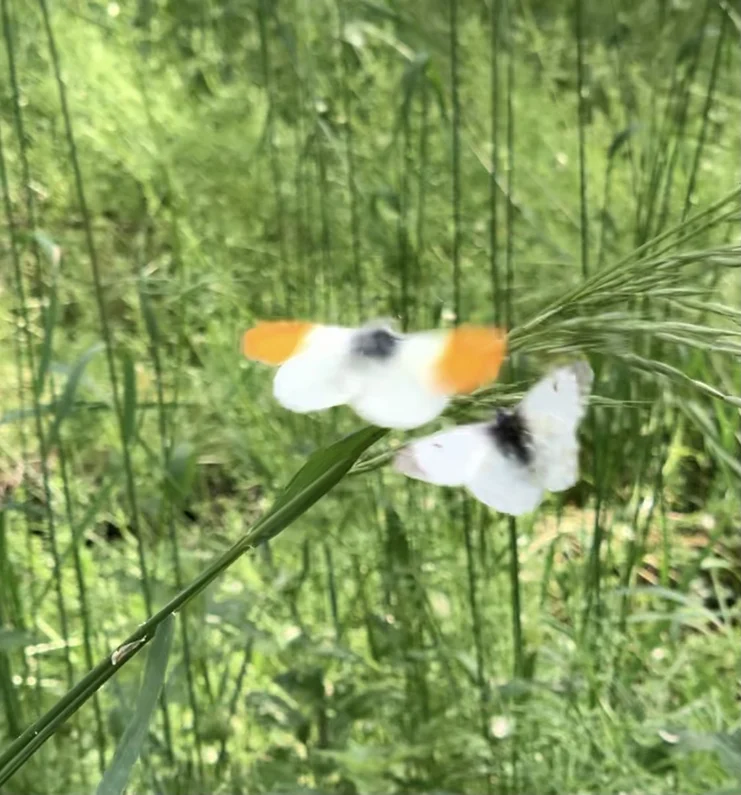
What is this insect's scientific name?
Anthocharis cardamines
